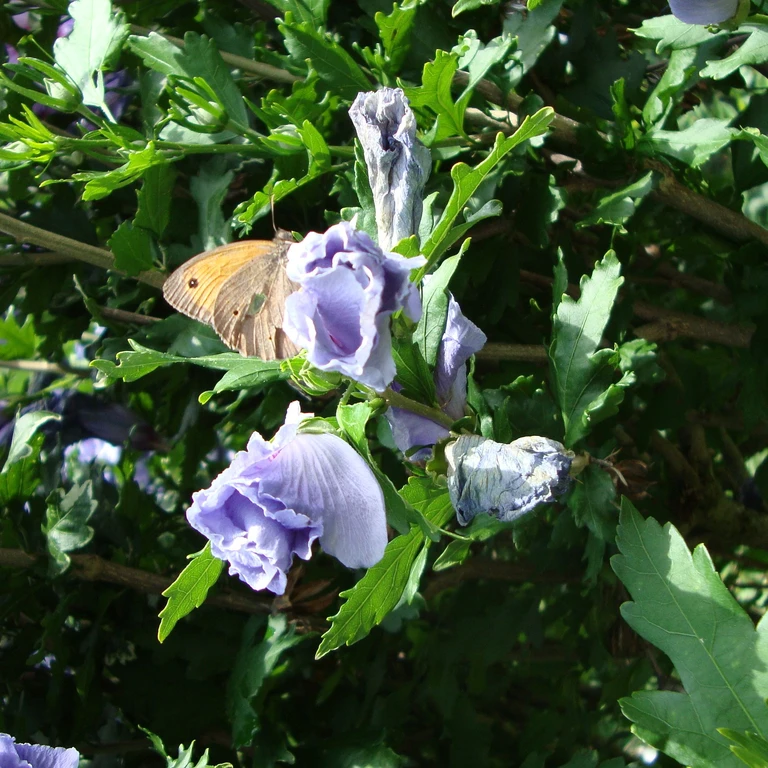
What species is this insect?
Maniola jurtina
